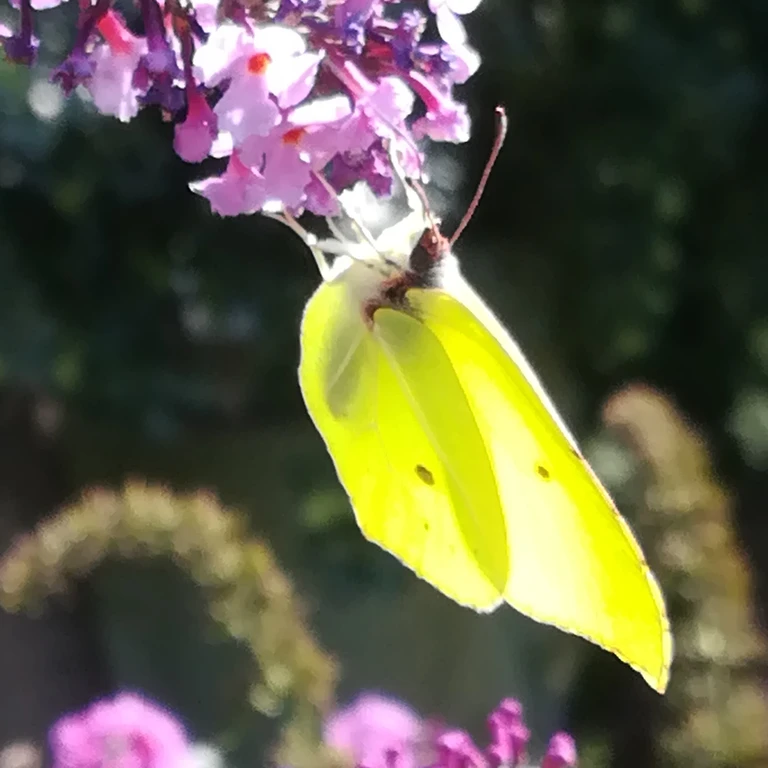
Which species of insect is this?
Gonepteryx rhamni
